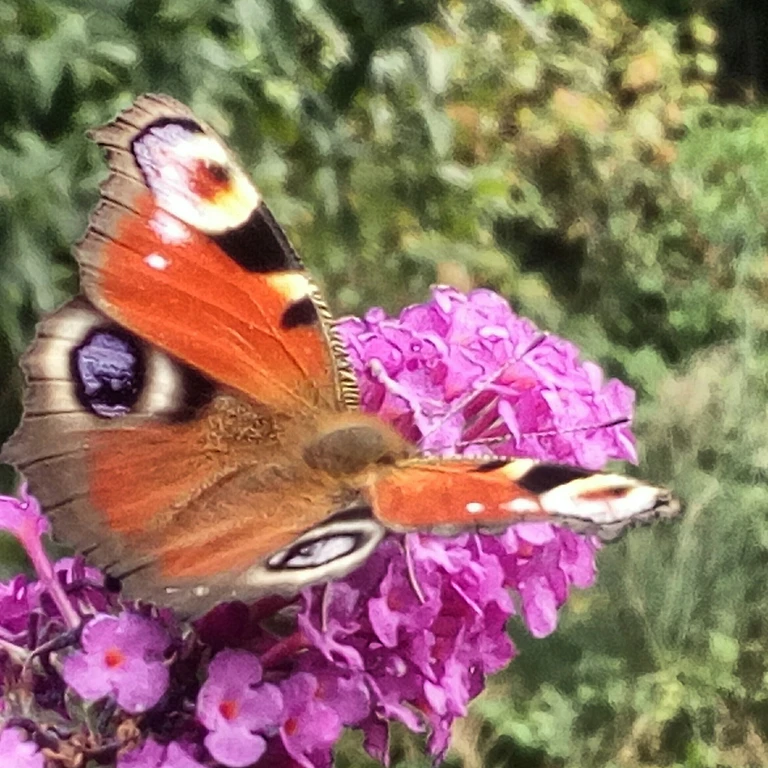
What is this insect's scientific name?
Aglais io
